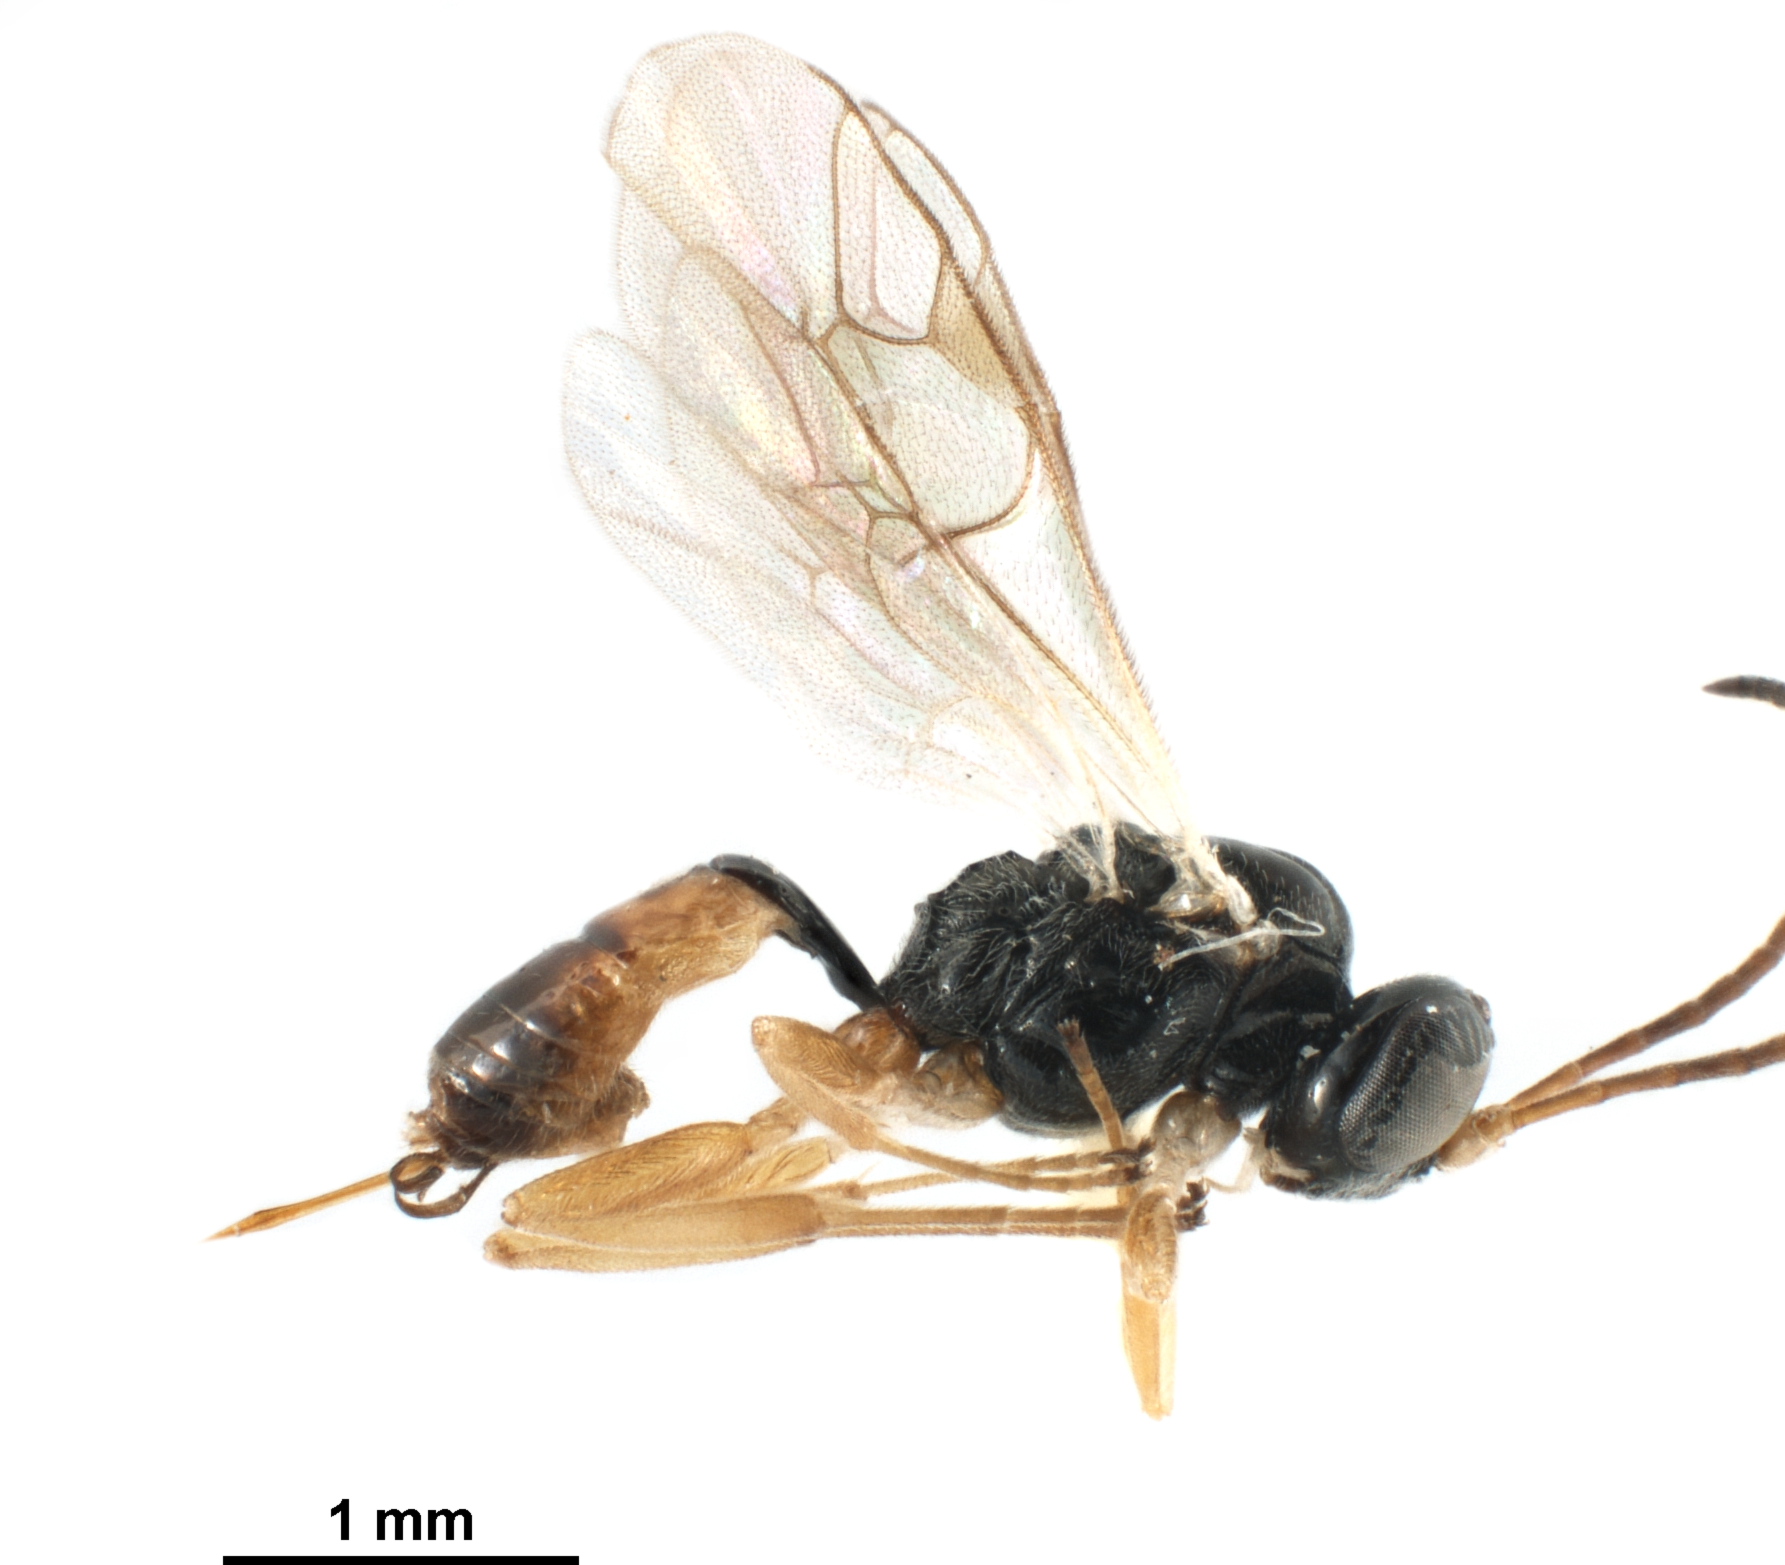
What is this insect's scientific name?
Diatora lissonota
